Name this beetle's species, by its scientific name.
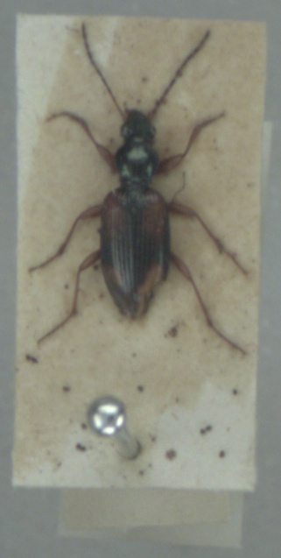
Bembidion fluviatile
